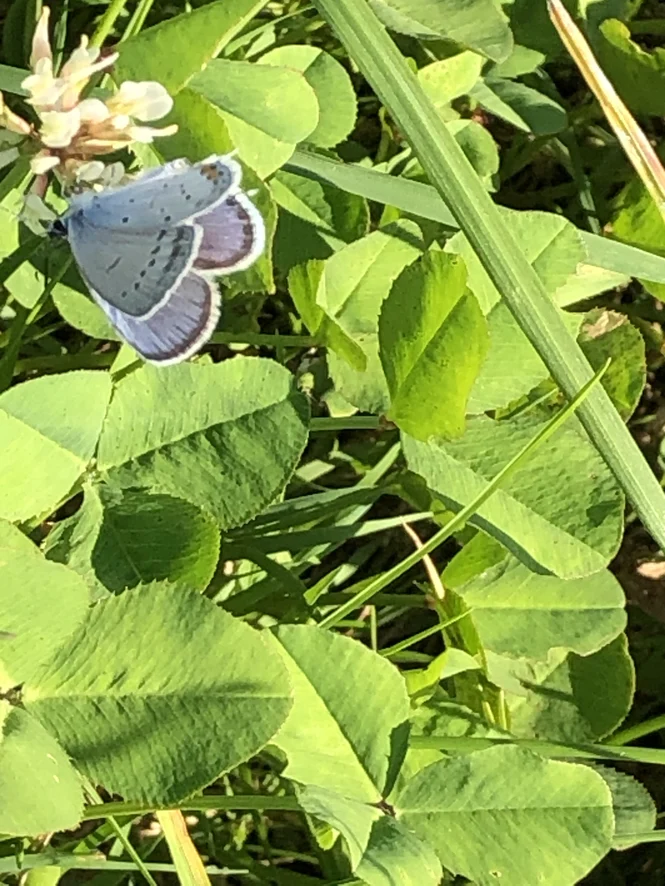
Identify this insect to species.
Cupido argiades (also Elkalyce argiades)
